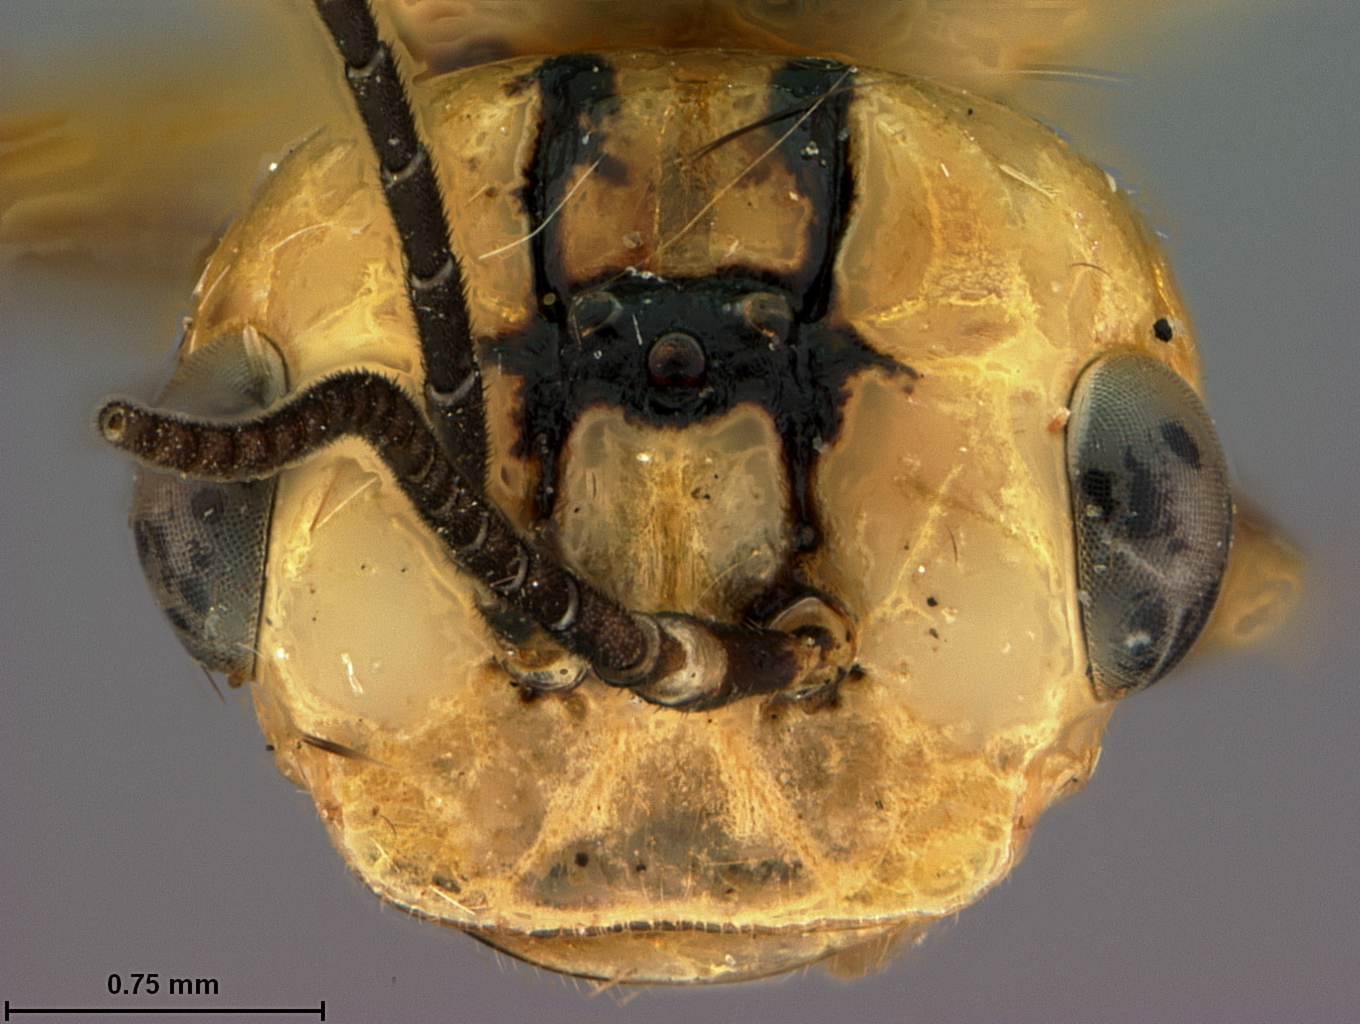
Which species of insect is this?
Pamphilius middlekauffi
